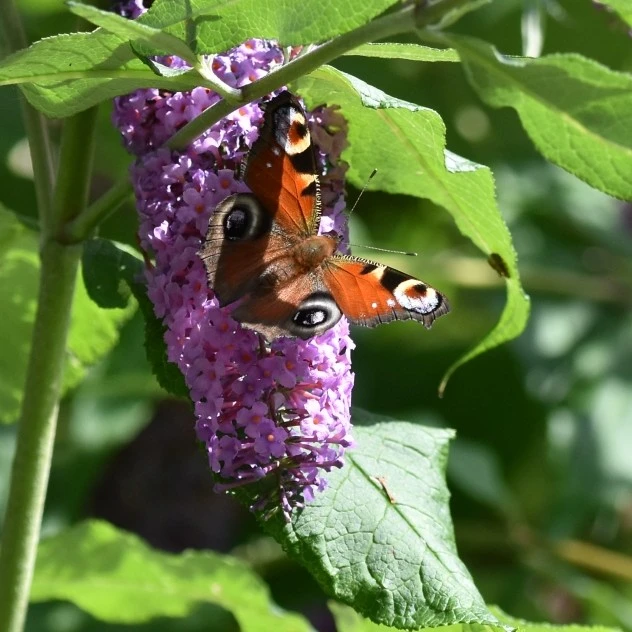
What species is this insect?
Aglais io
